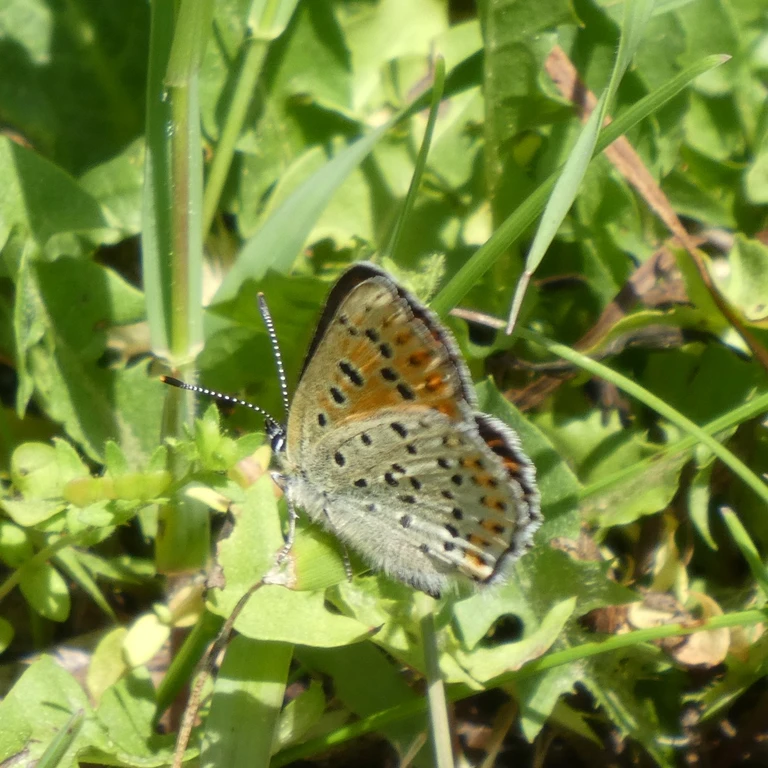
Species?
Lycaena tityrus (also Loweia tityrus)
